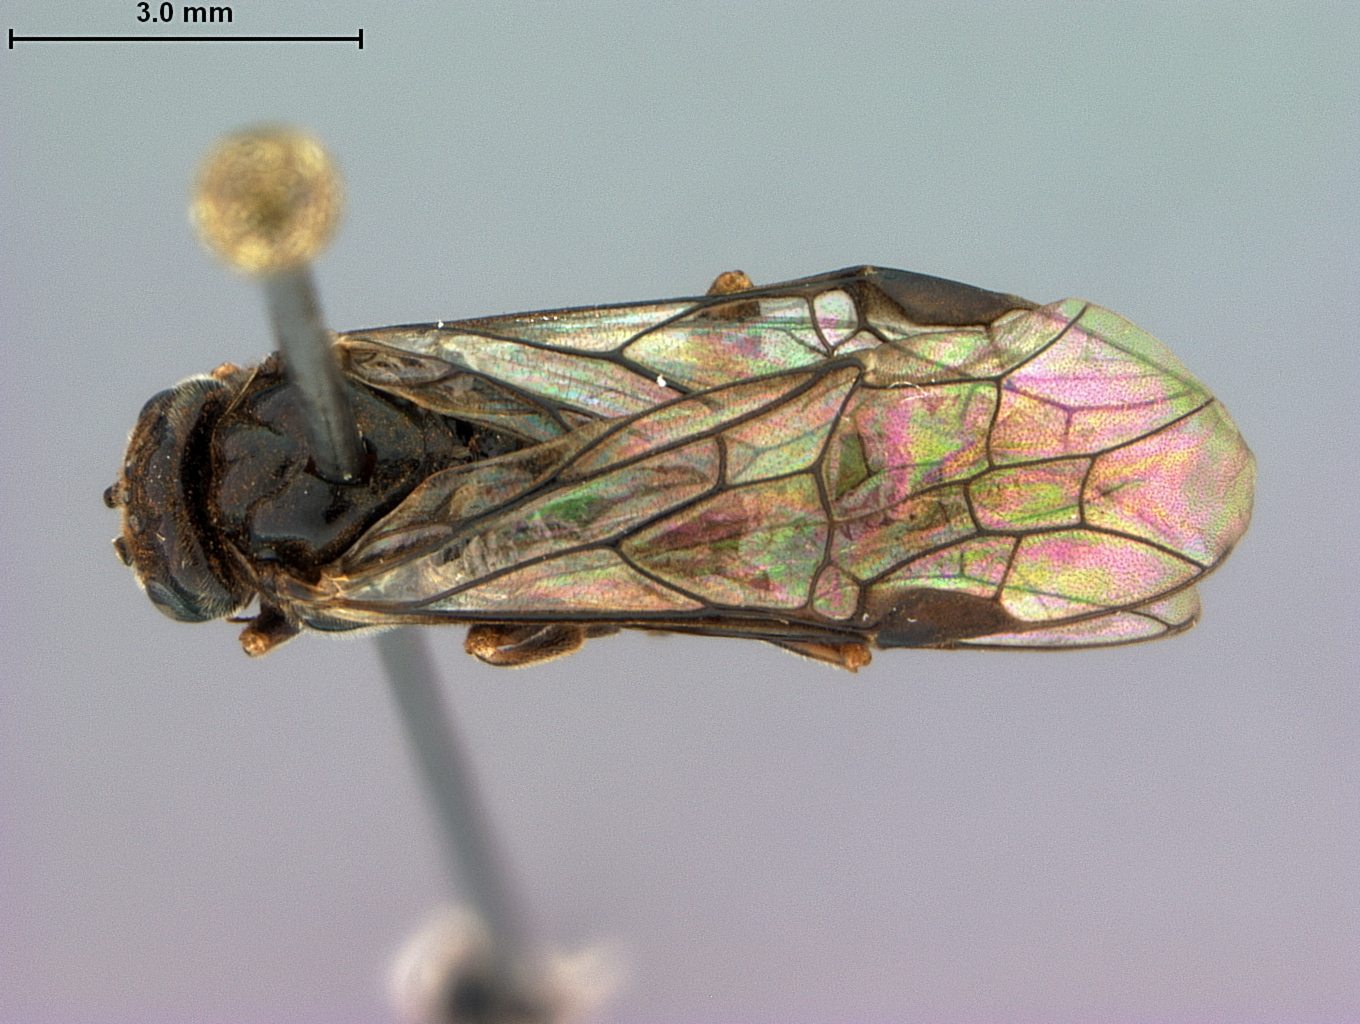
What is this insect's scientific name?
Susana bakeri
